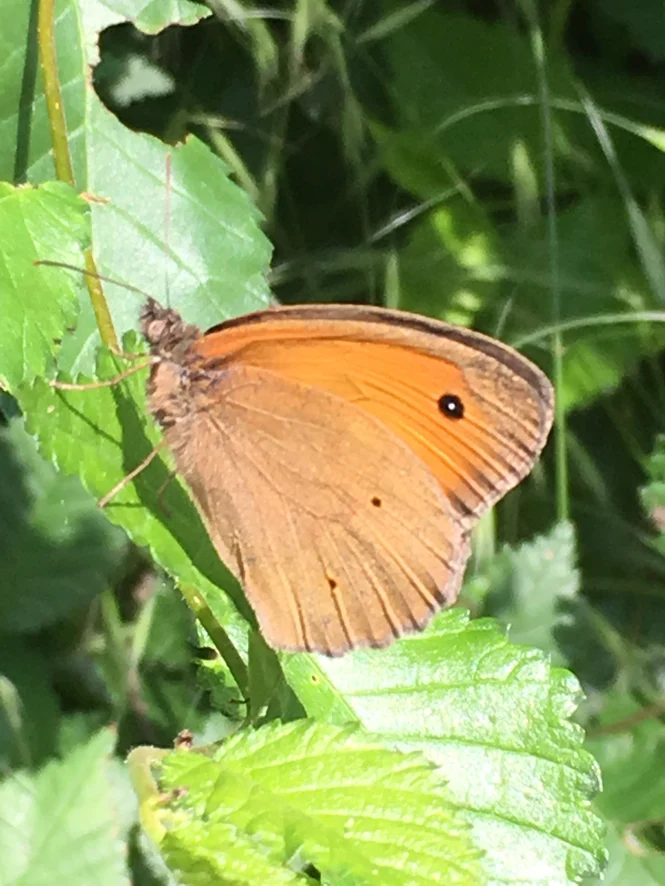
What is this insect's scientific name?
Maniola jurtina
